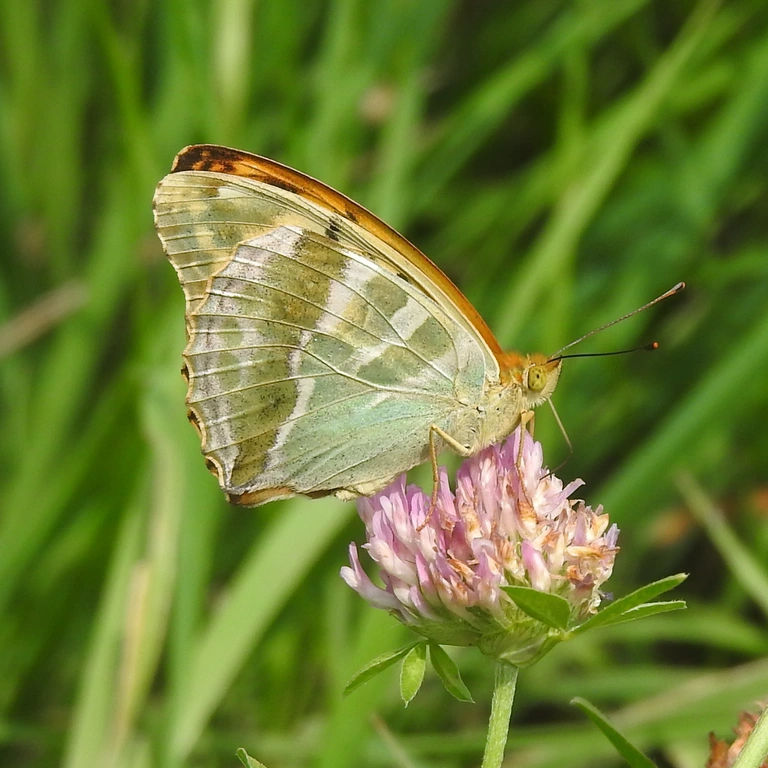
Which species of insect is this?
Argynnis paphia
